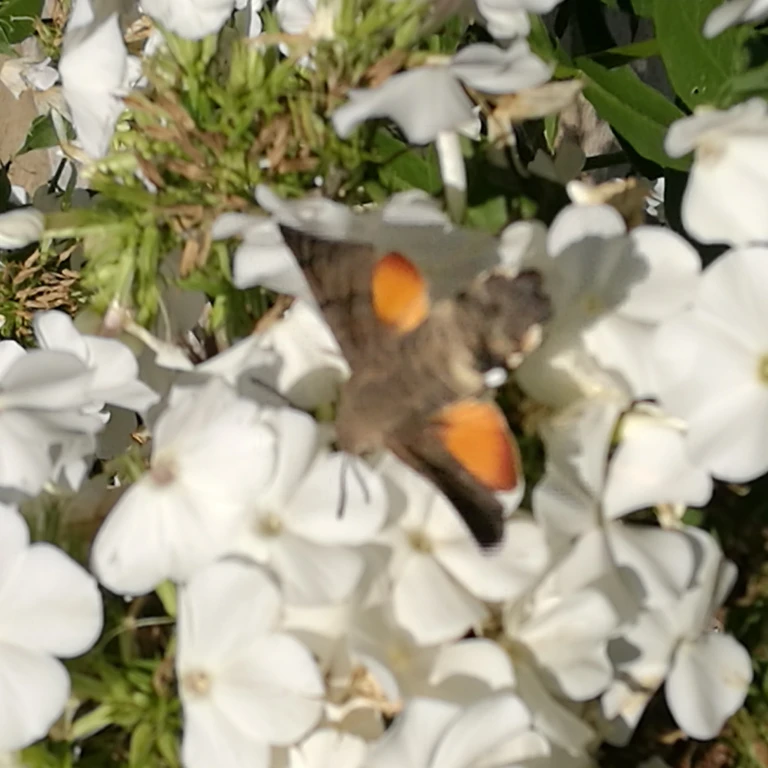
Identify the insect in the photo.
Macroglossum stellatarum
